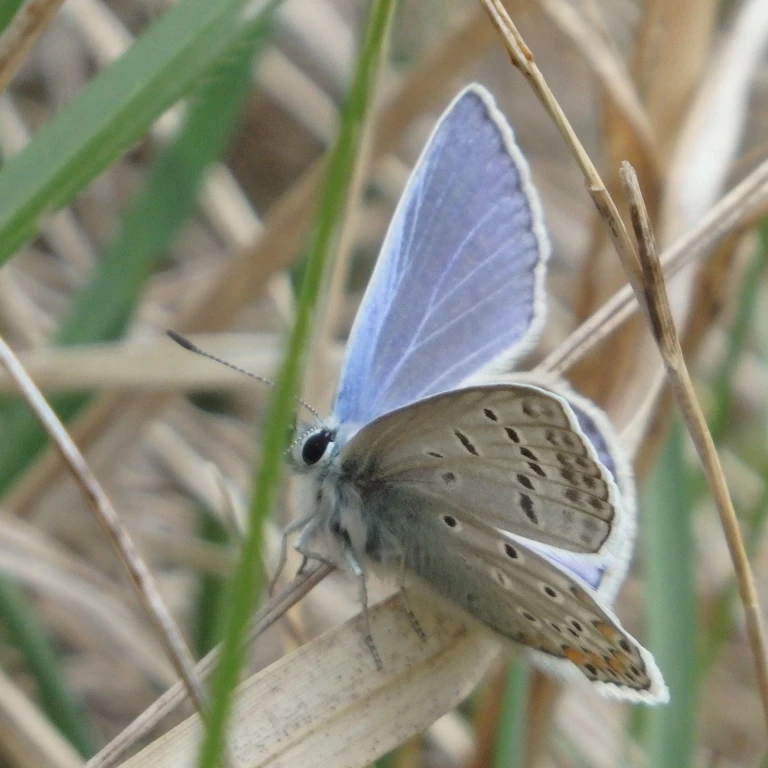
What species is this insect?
Polyommatus icarus
